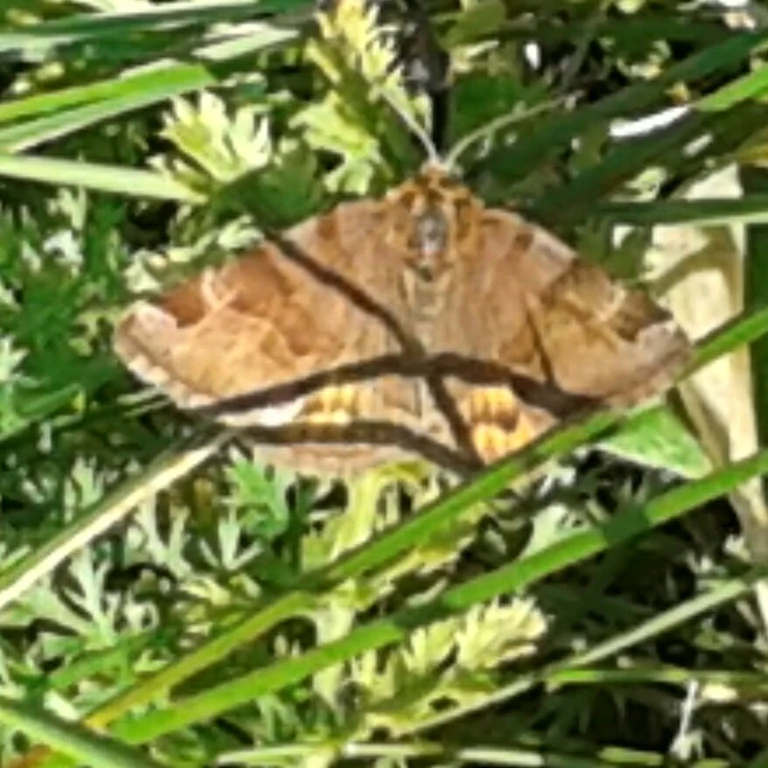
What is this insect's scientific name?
Euclidia glyphica
